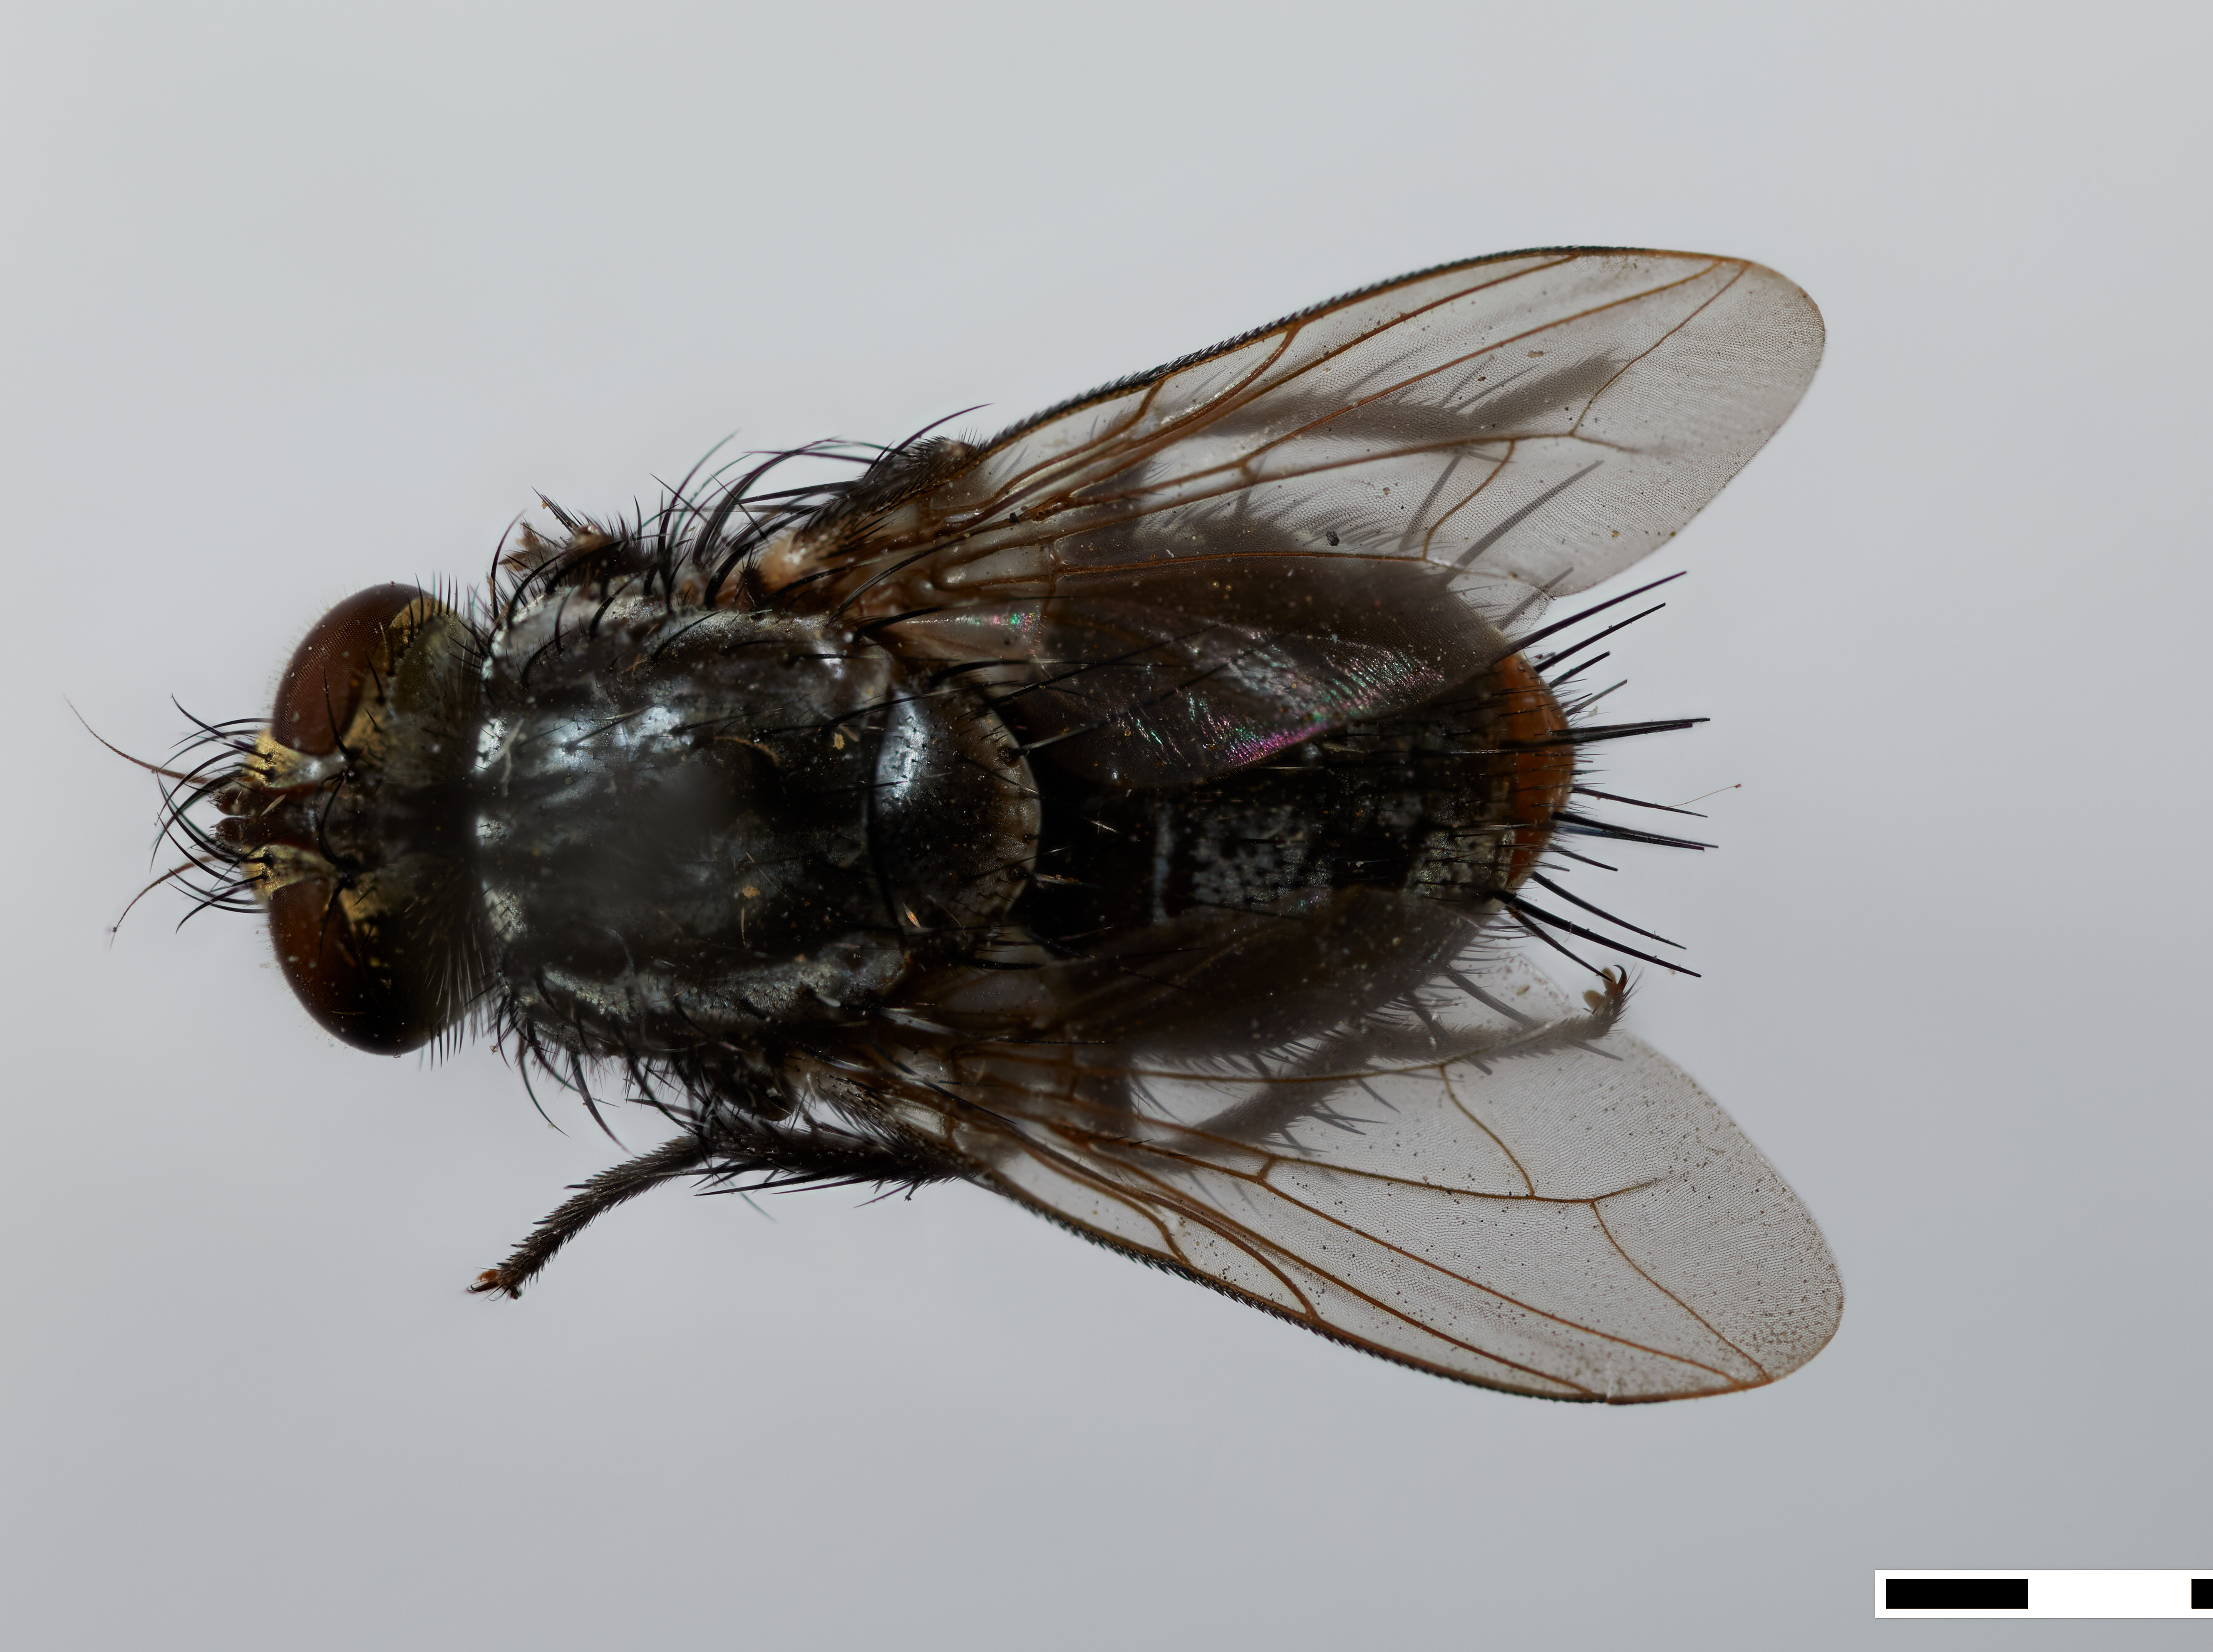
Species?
Linnaemyia fulvicauda
